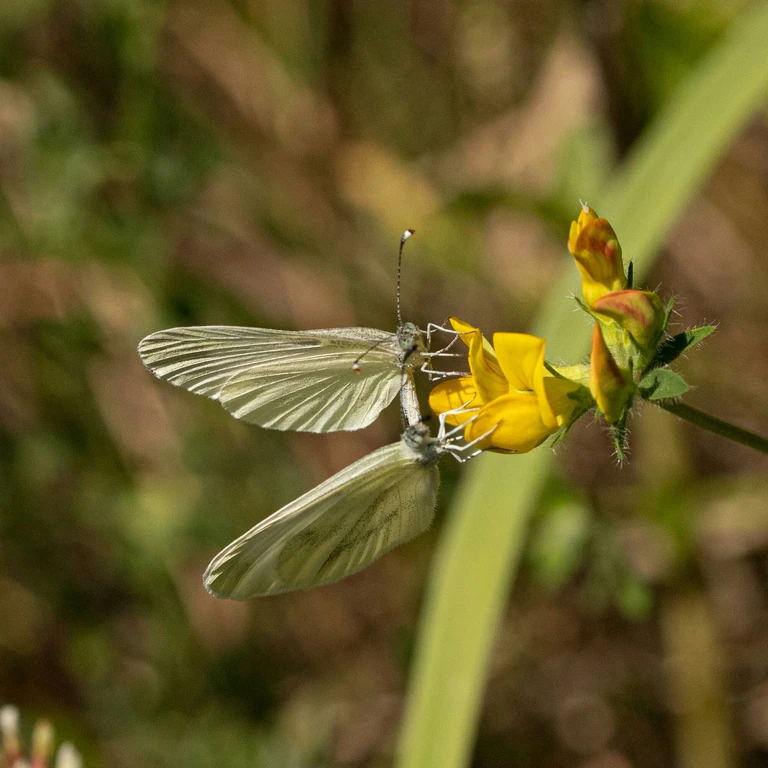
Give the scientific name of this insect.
Leptidea sinapis/juvernica
